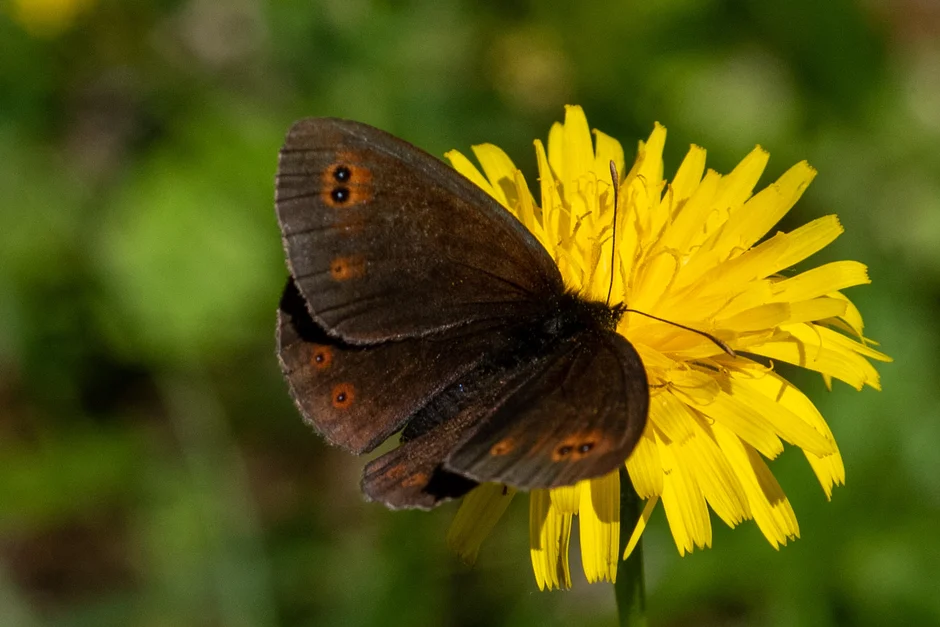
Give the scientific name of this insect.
Erebia medusa
